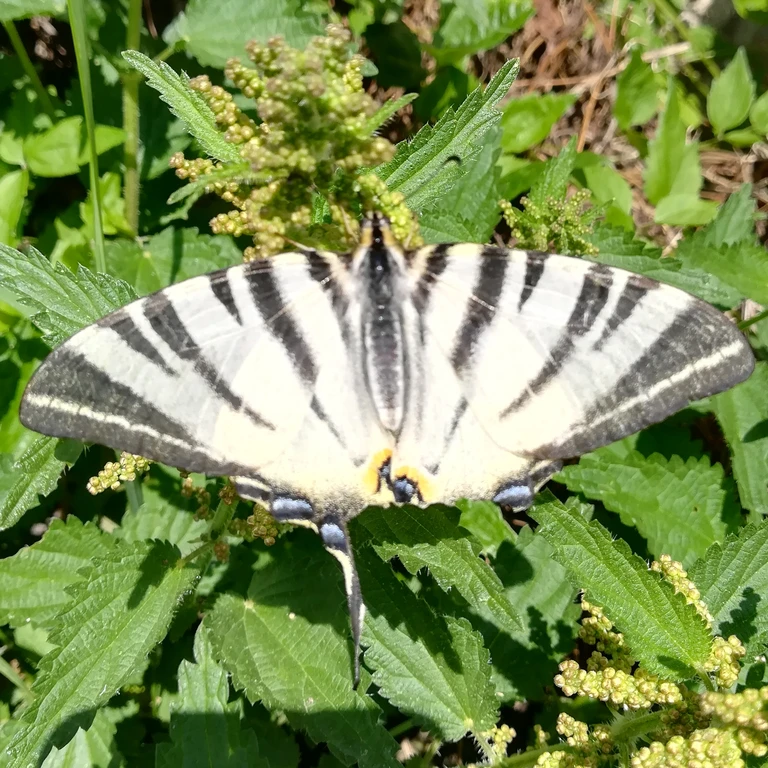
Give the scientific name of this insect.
Iphiclides podalirius
